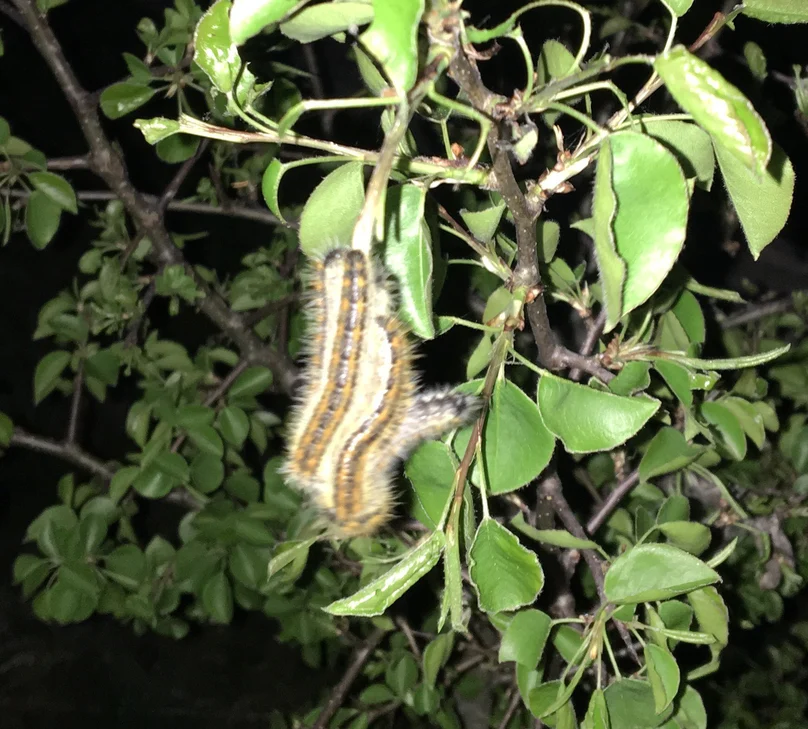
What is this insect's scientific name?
Aporia crataegi
